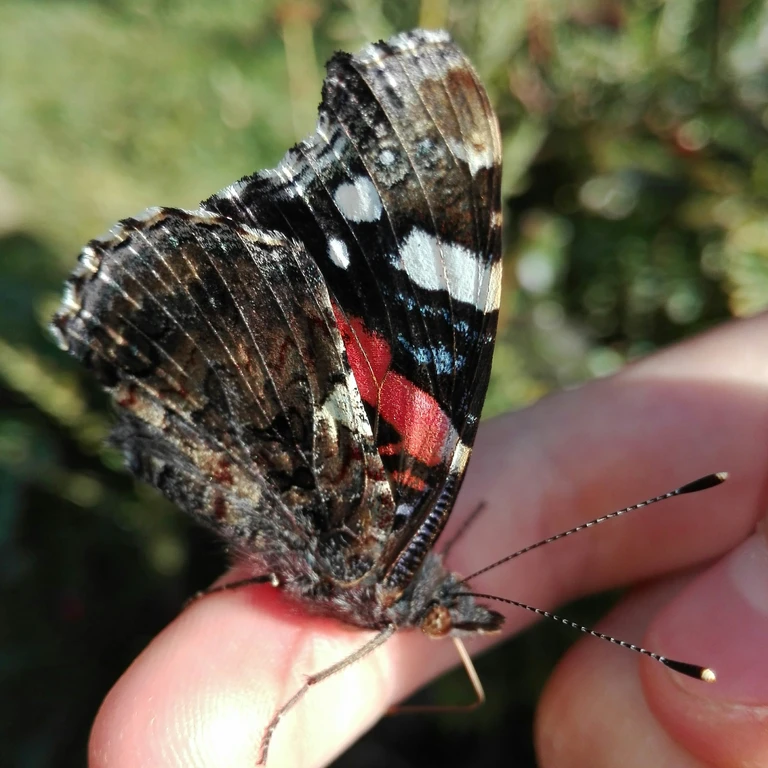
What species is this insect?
Vanessa atalanta
